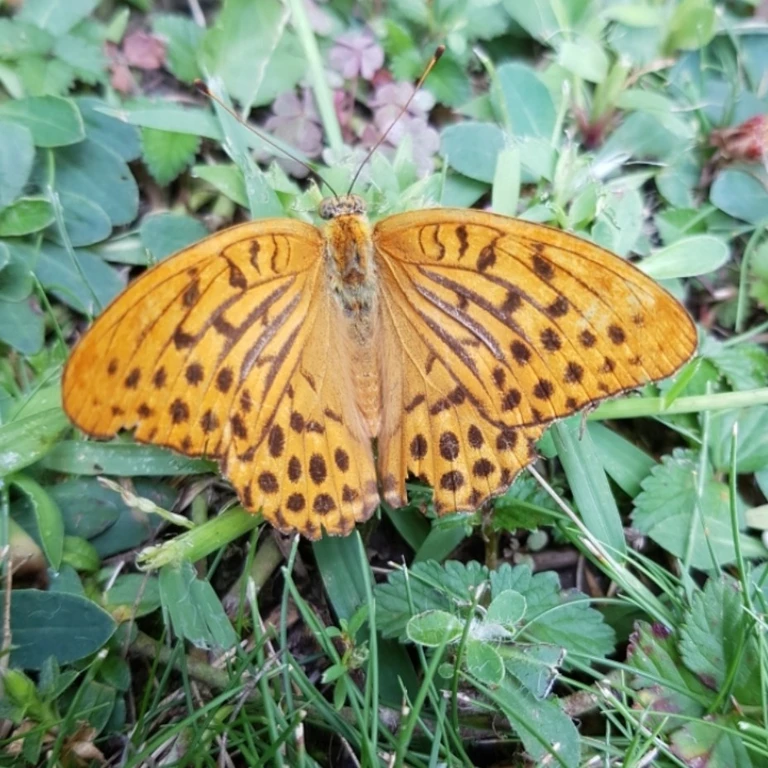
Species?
Argynnis paphia
